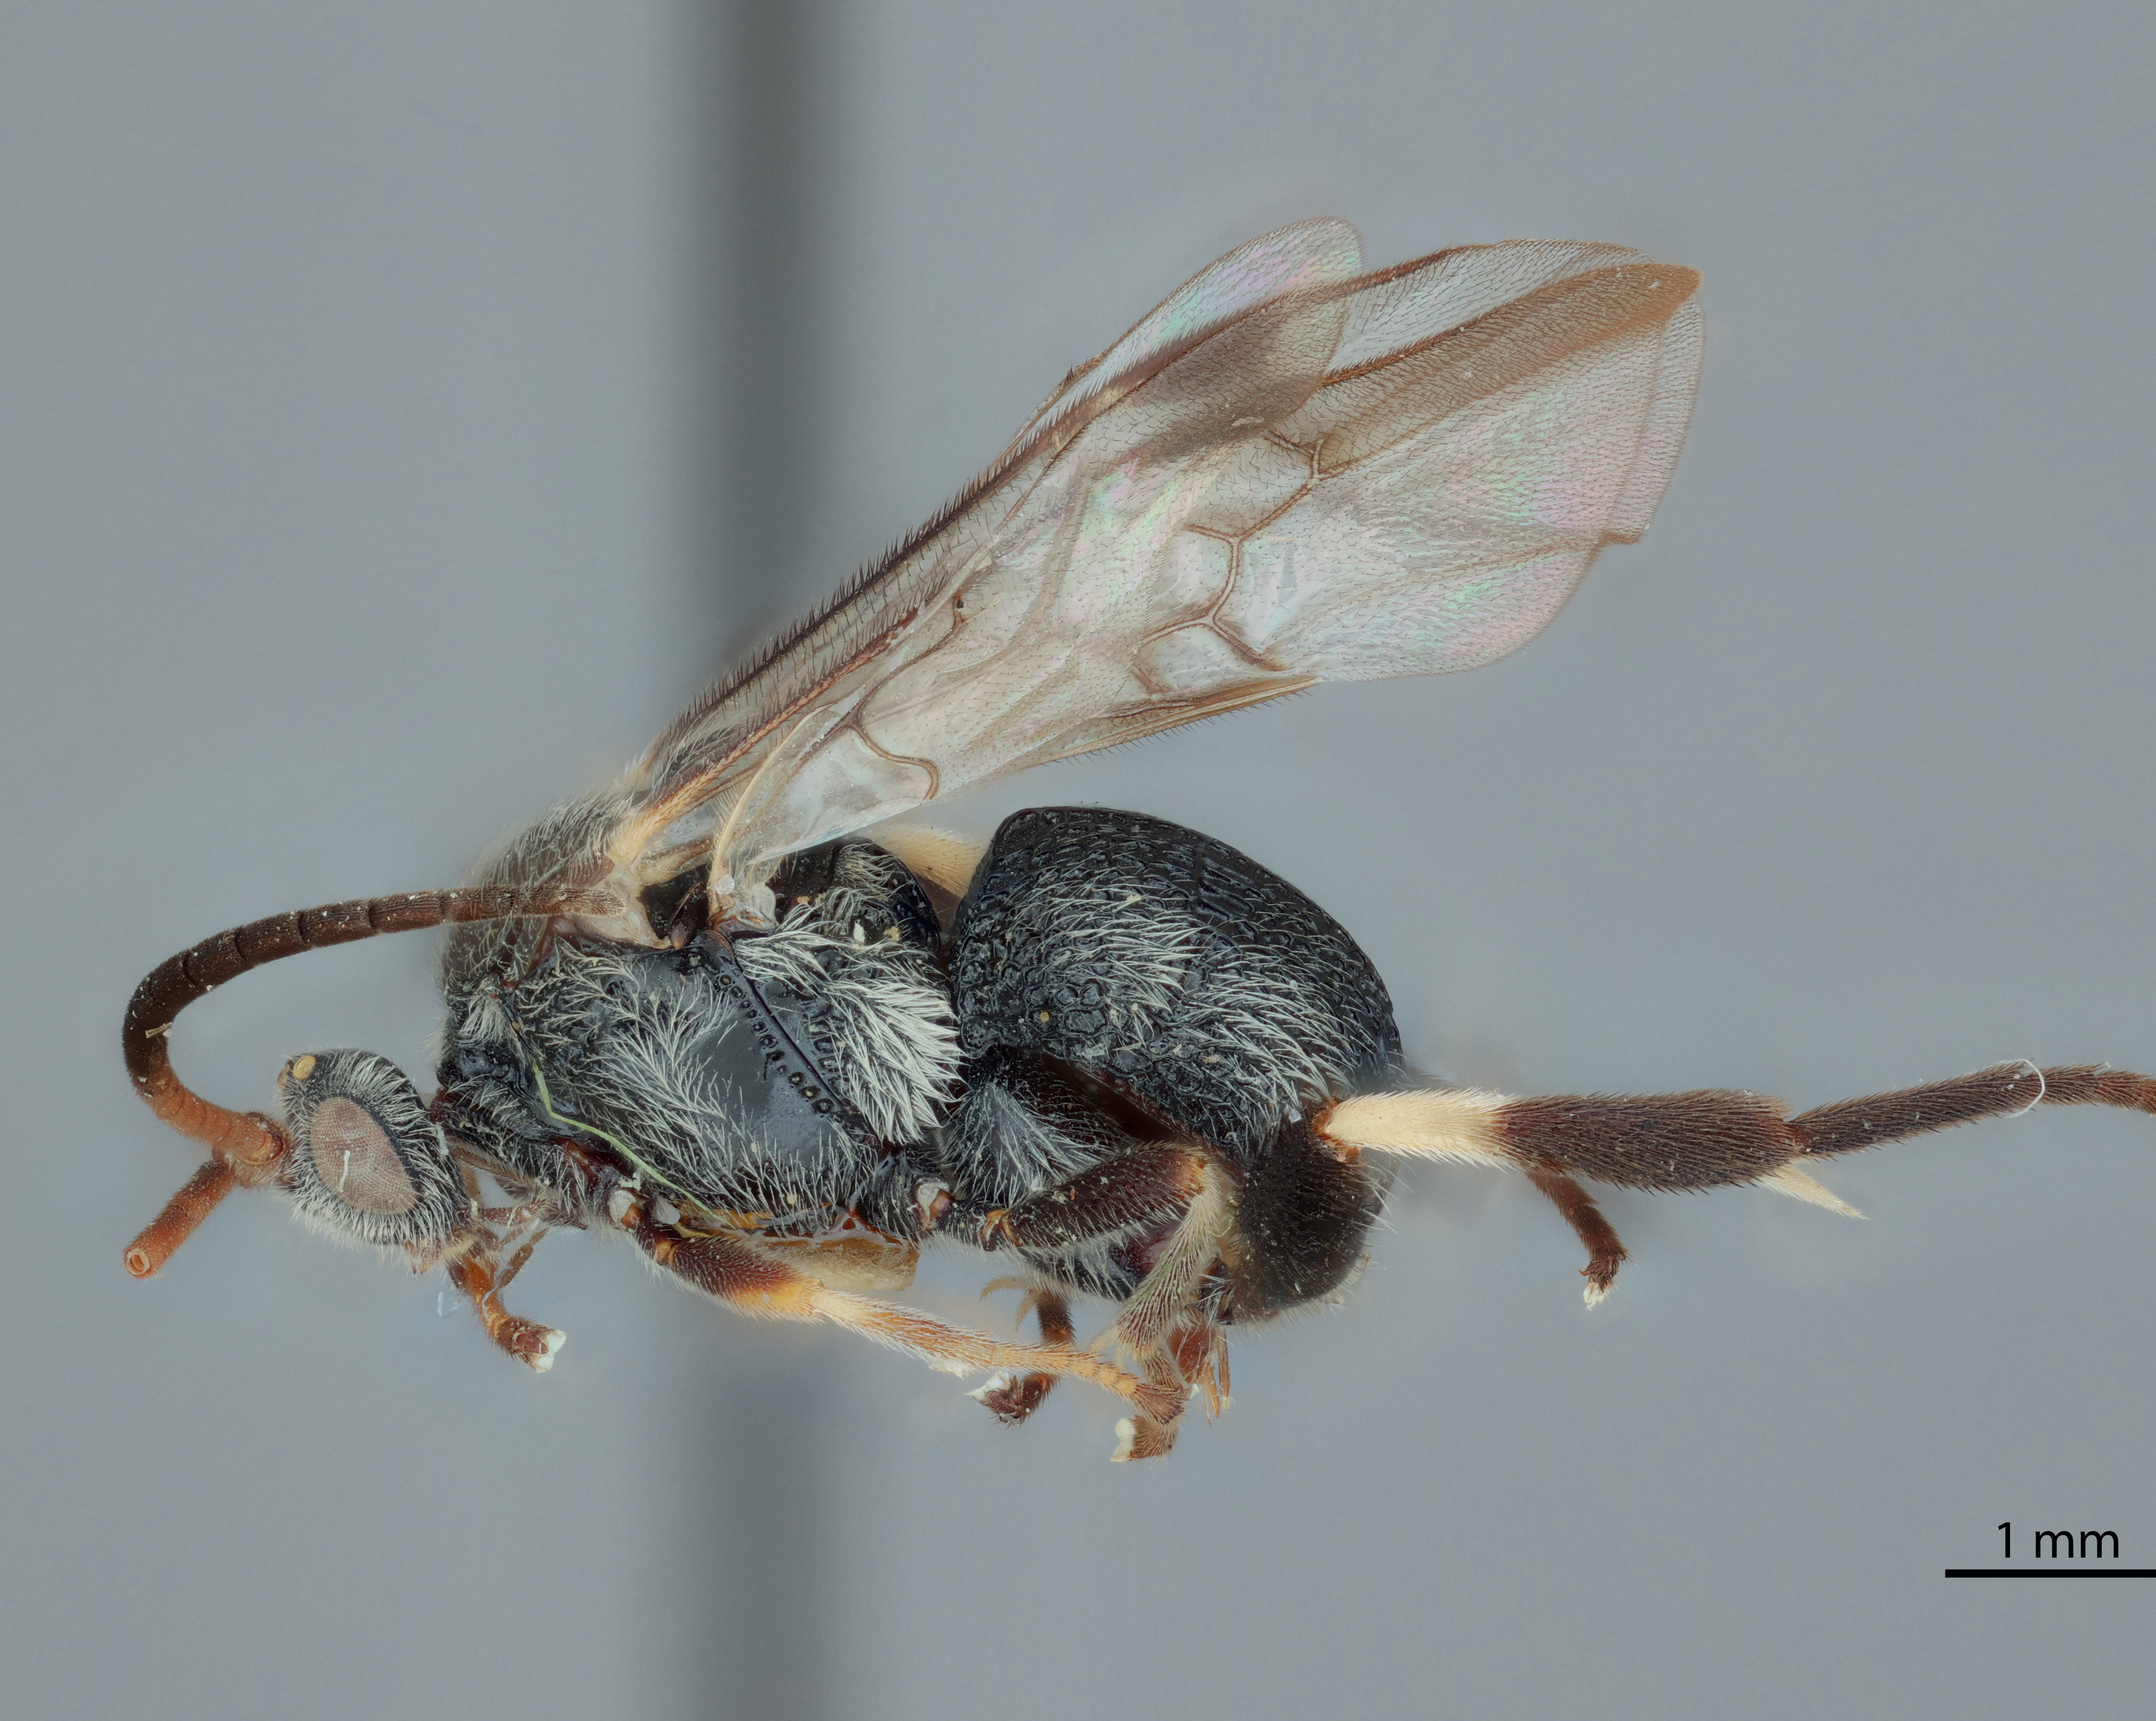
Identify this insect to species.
Fornicia pilosa
